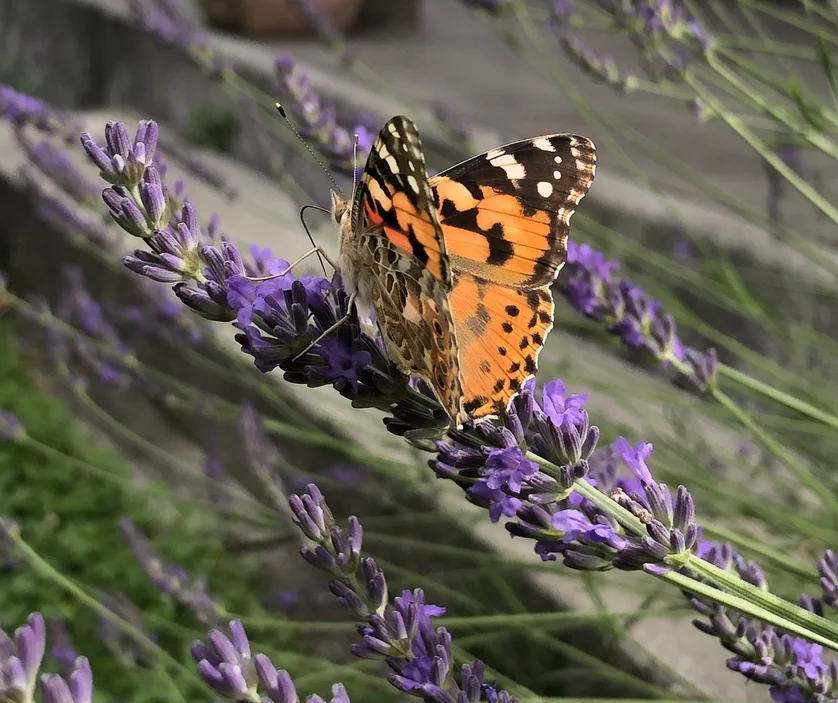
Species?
Vanessa cardui
